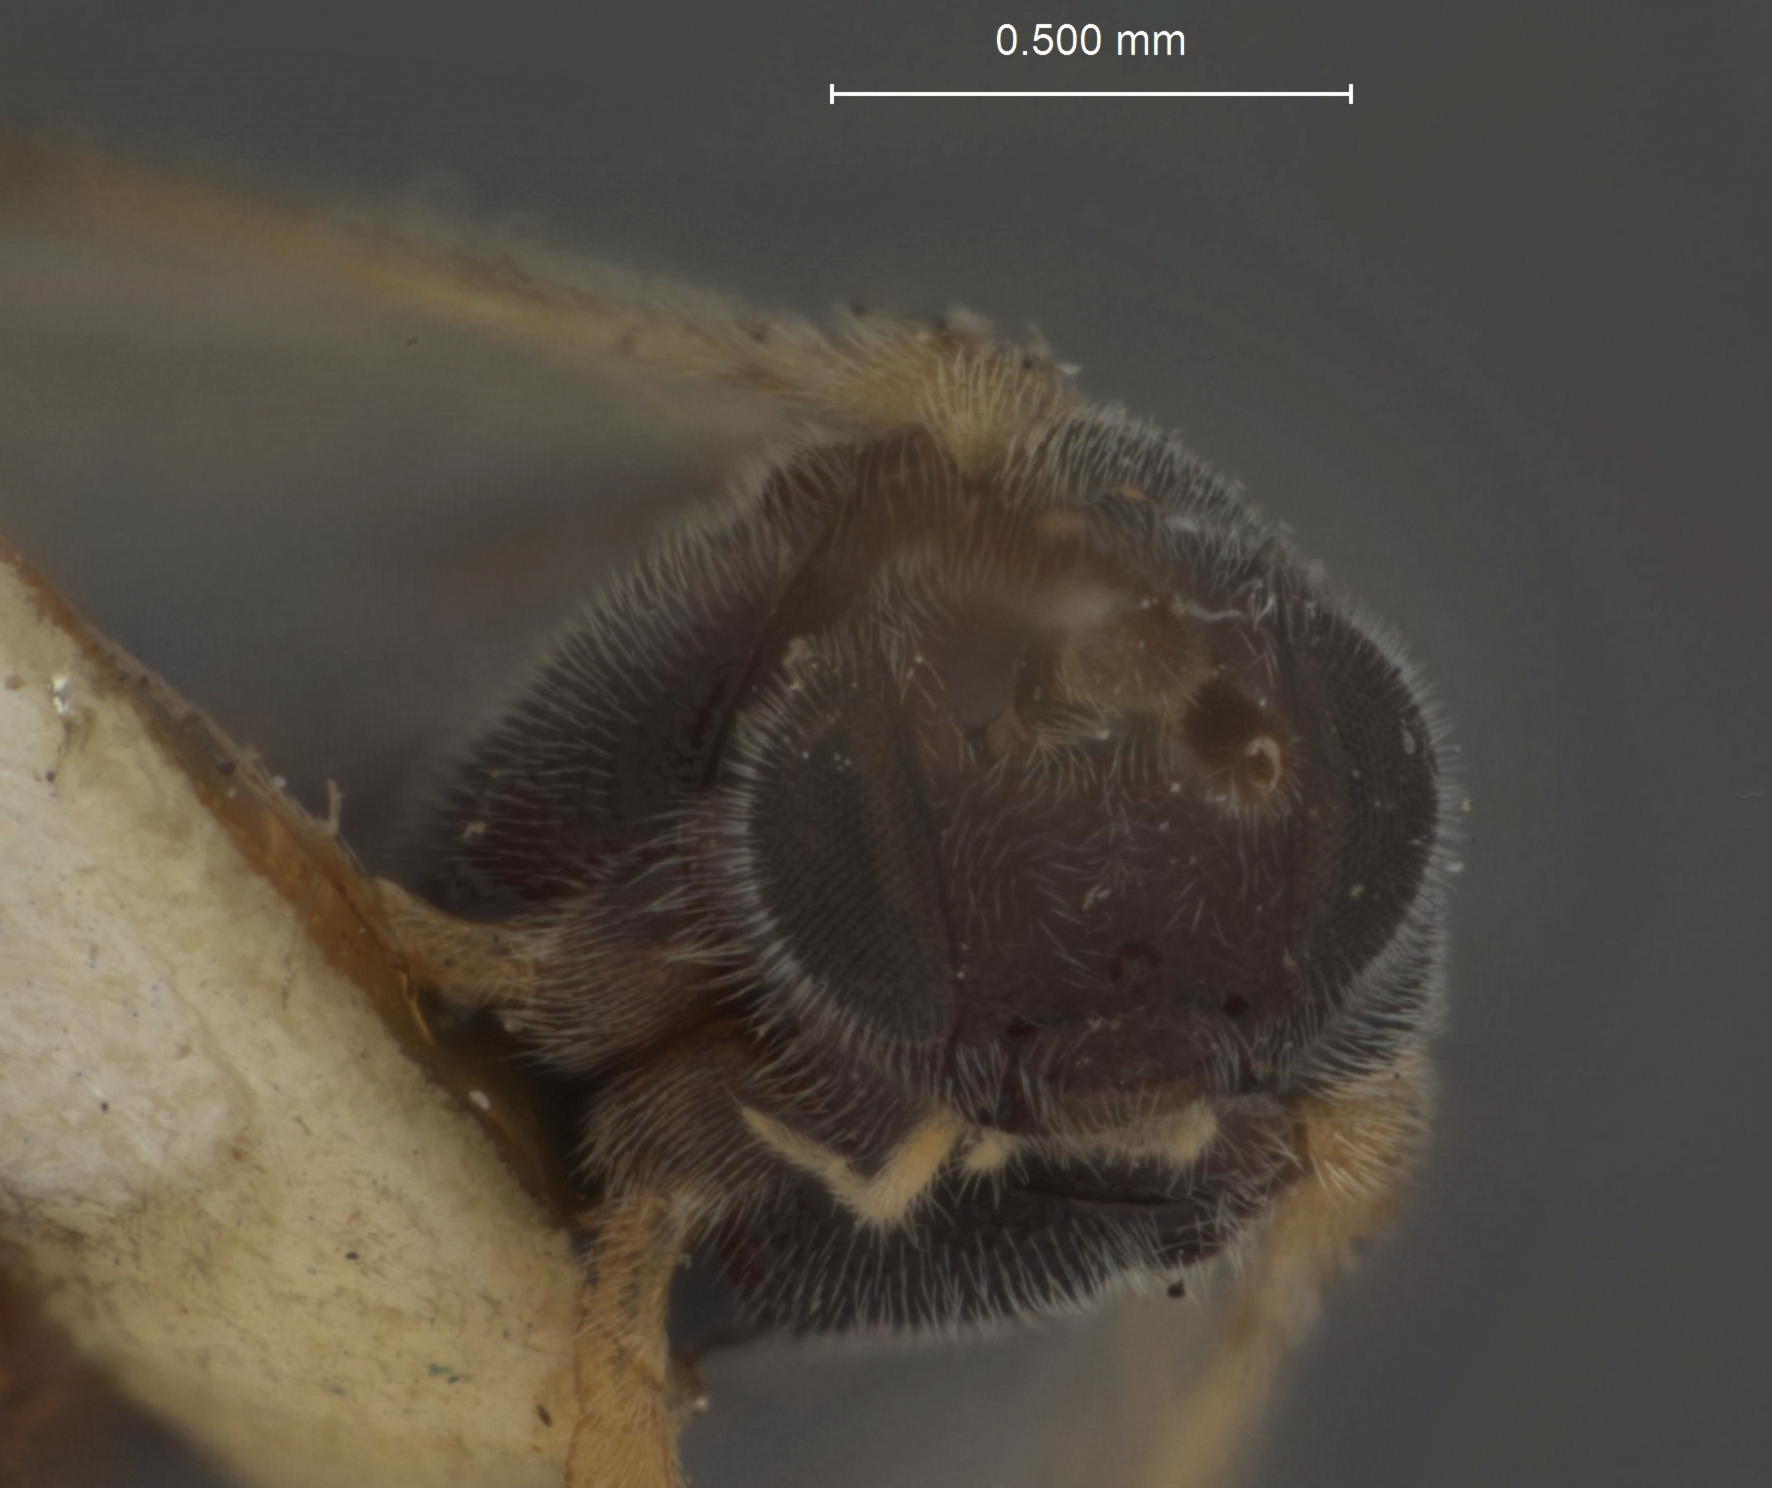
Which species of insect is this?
Apanteles edwardsii
